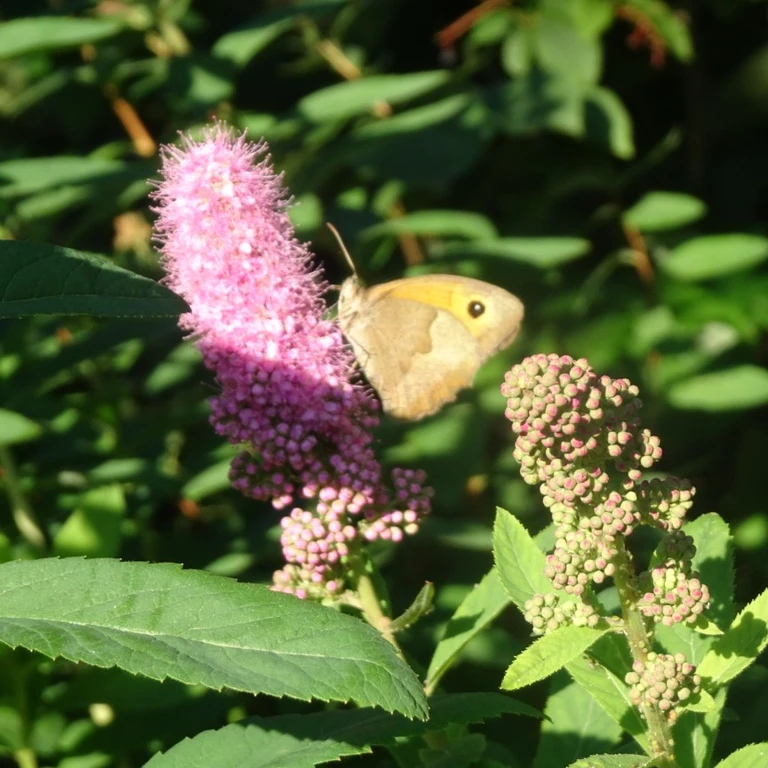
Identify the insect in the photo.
Maniola jurtina
